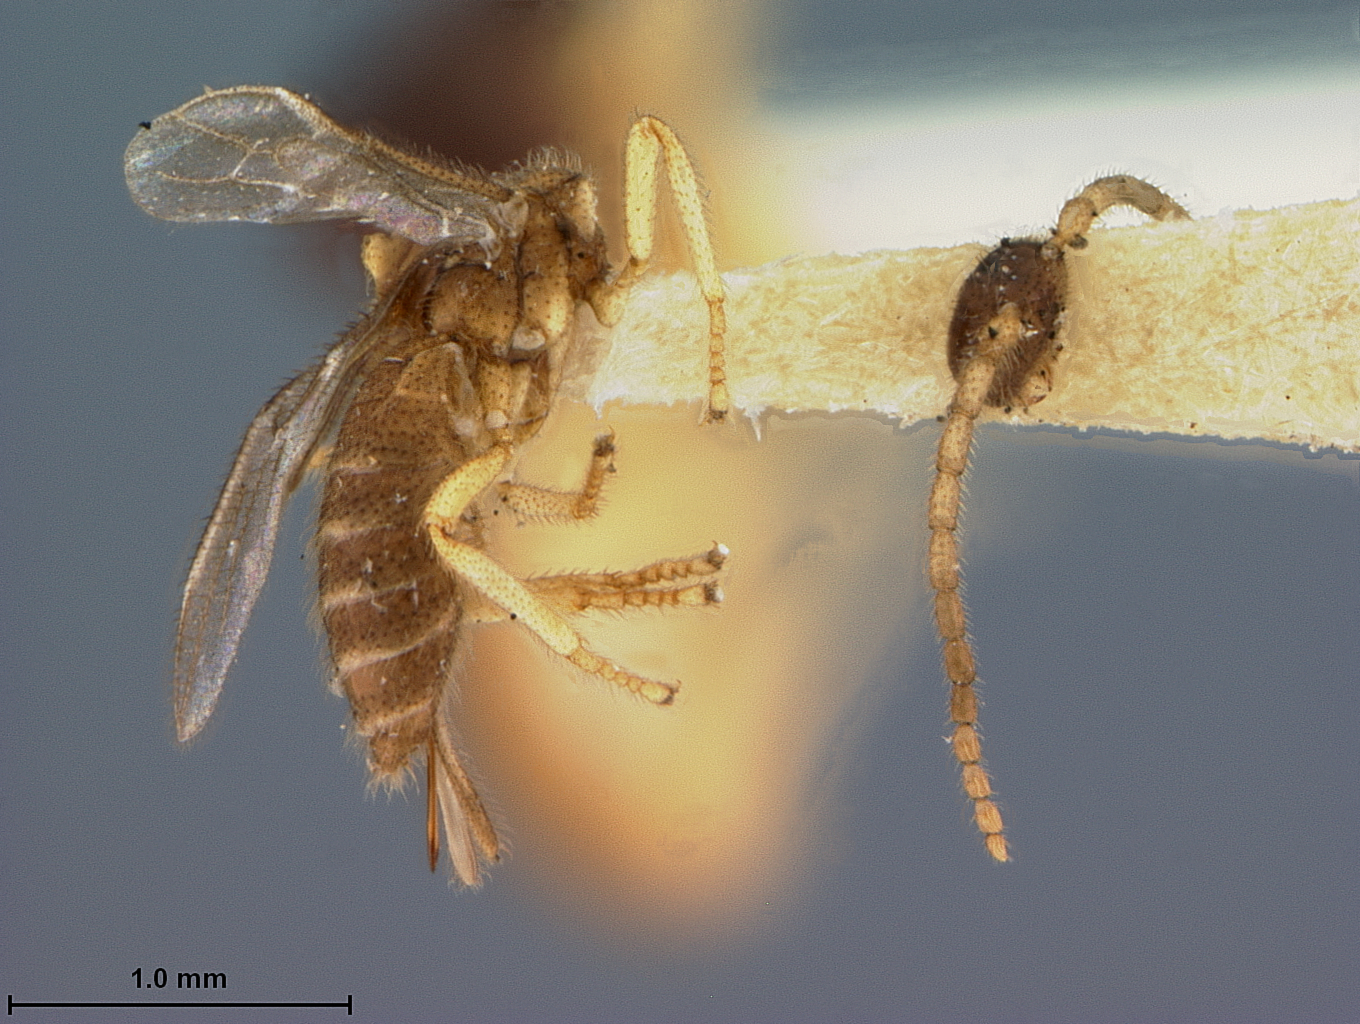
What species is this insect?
Ypsistocerus vestigialis
